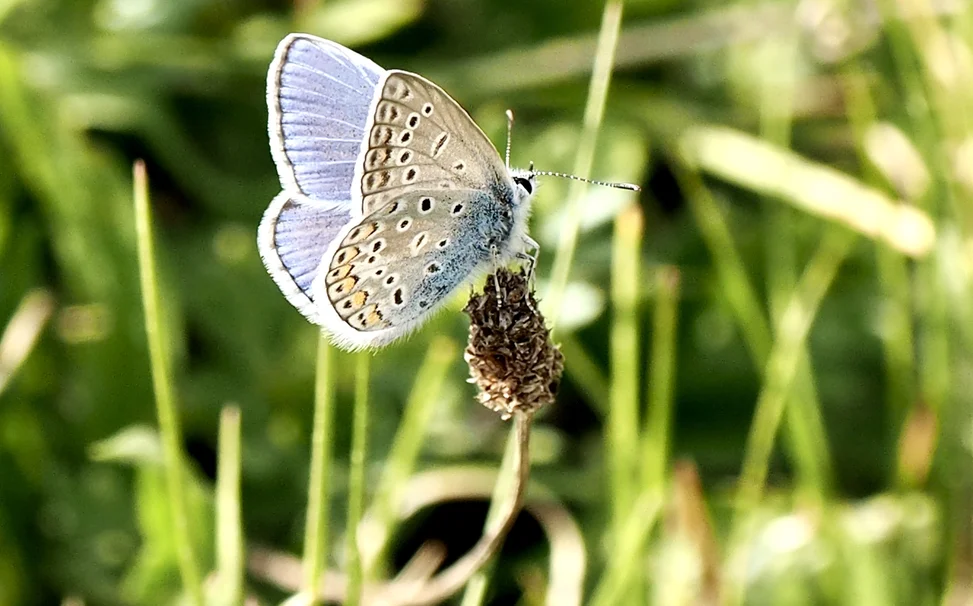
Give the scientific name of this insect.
Polyommatus icarus
